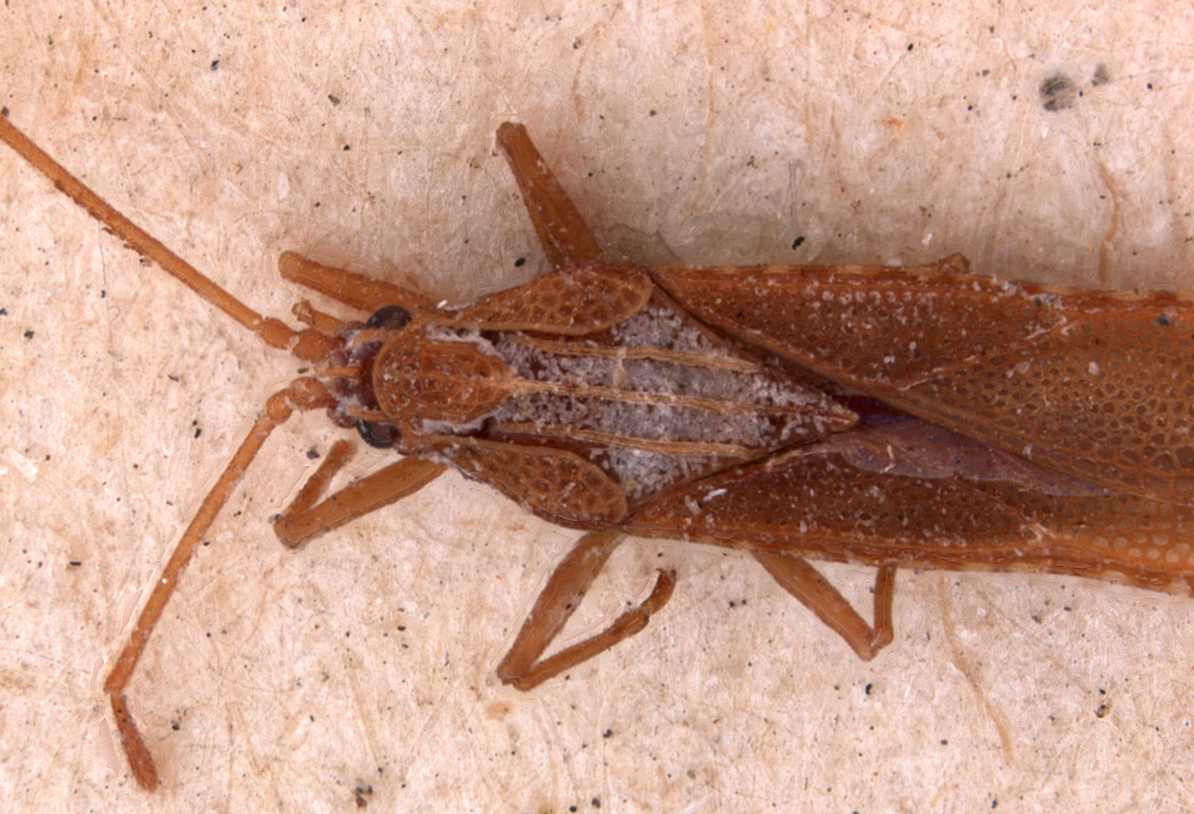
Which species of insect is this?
Baeochila scitula
